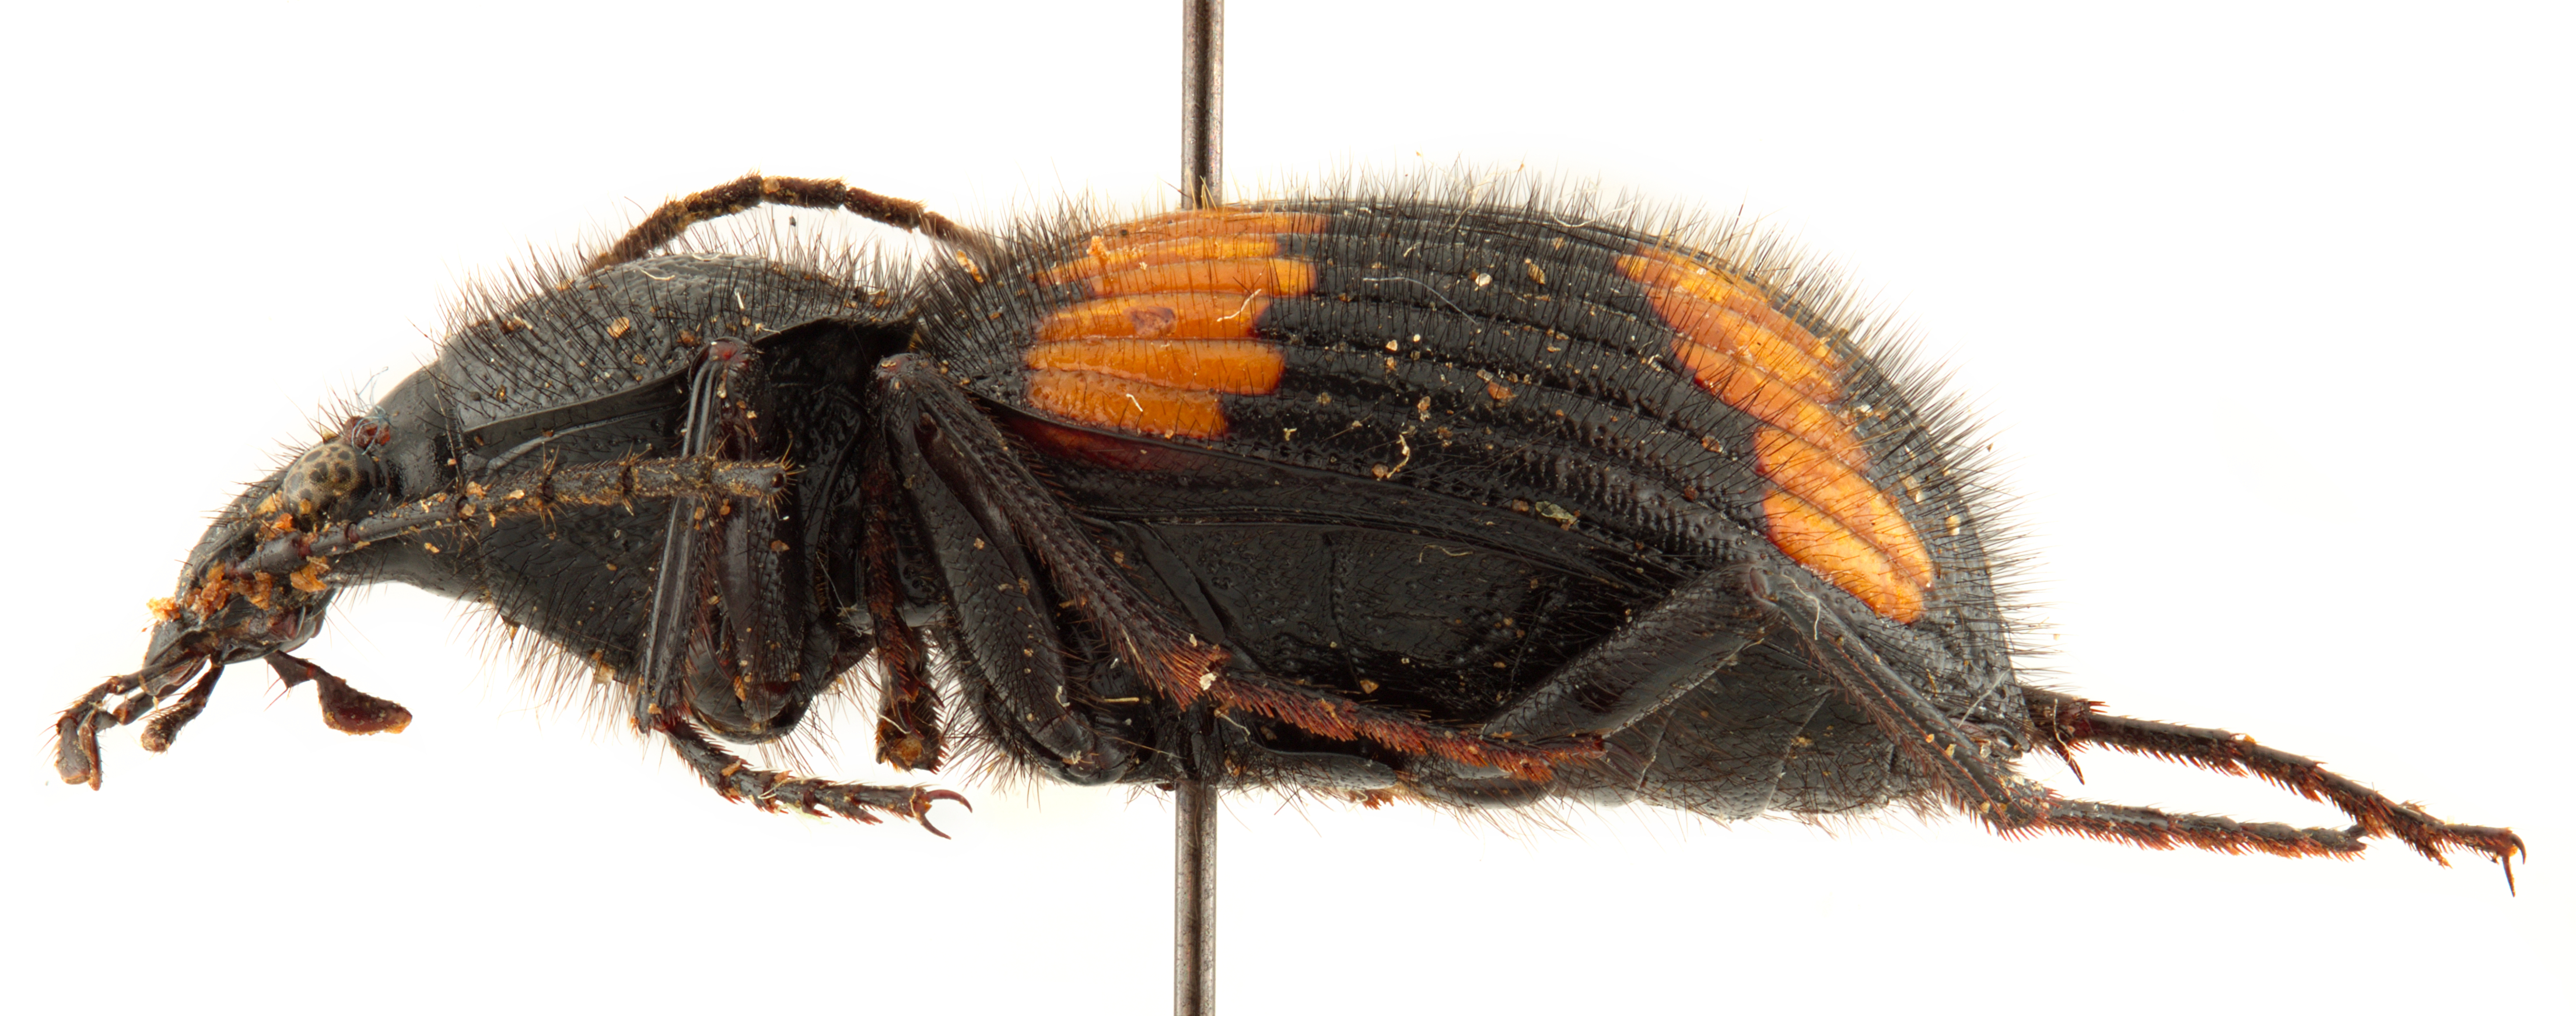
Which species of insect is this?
Craspedophorus angulatus
